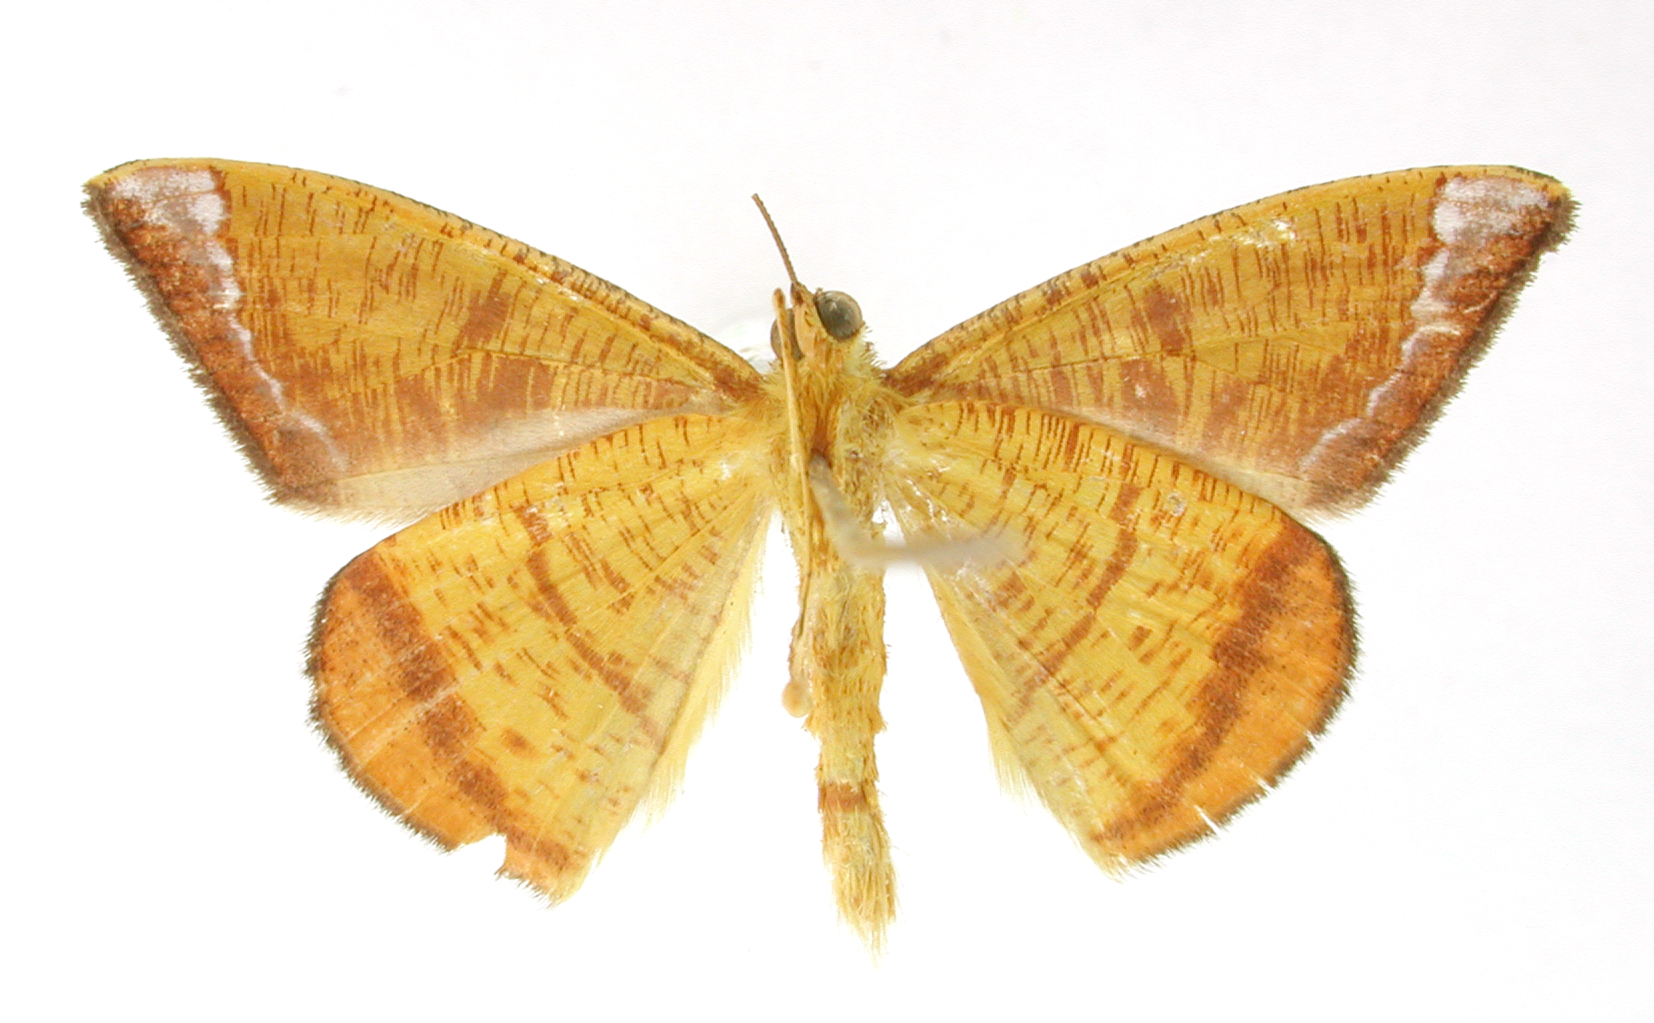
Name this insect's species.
Pyrinia albilineata
